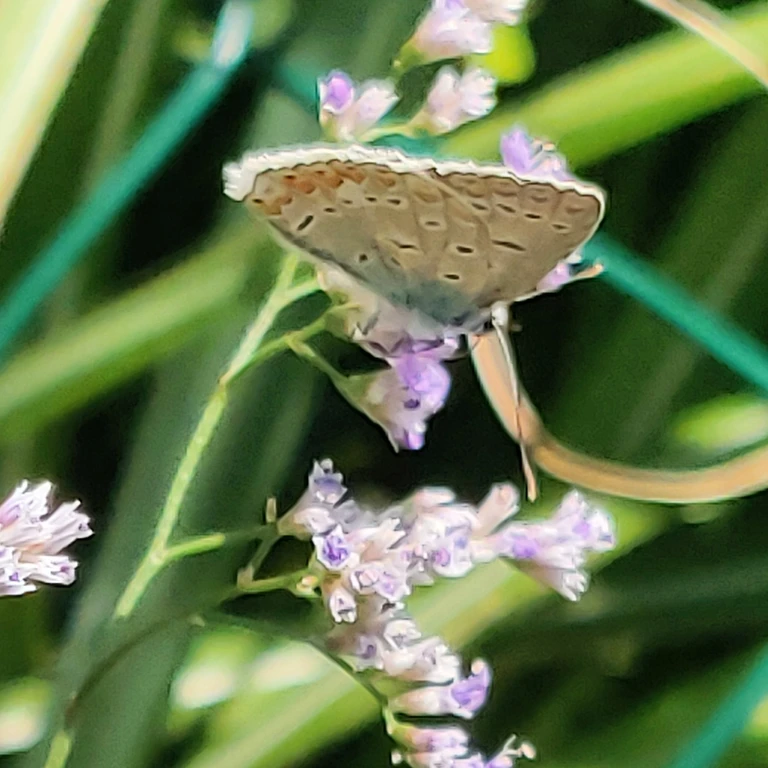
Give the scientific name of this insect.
Polyommatus icarus
